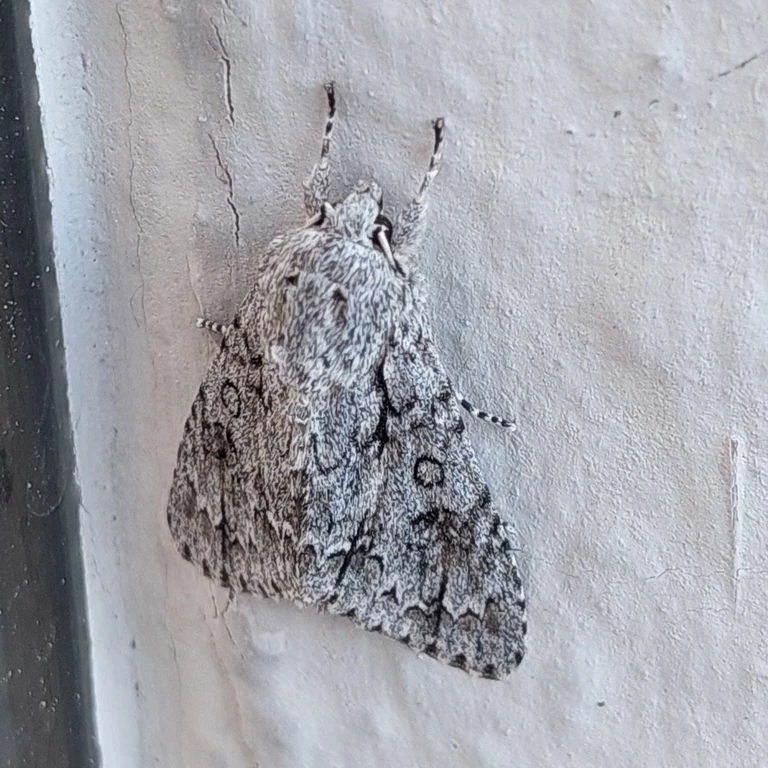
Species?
Acronicta aceris
